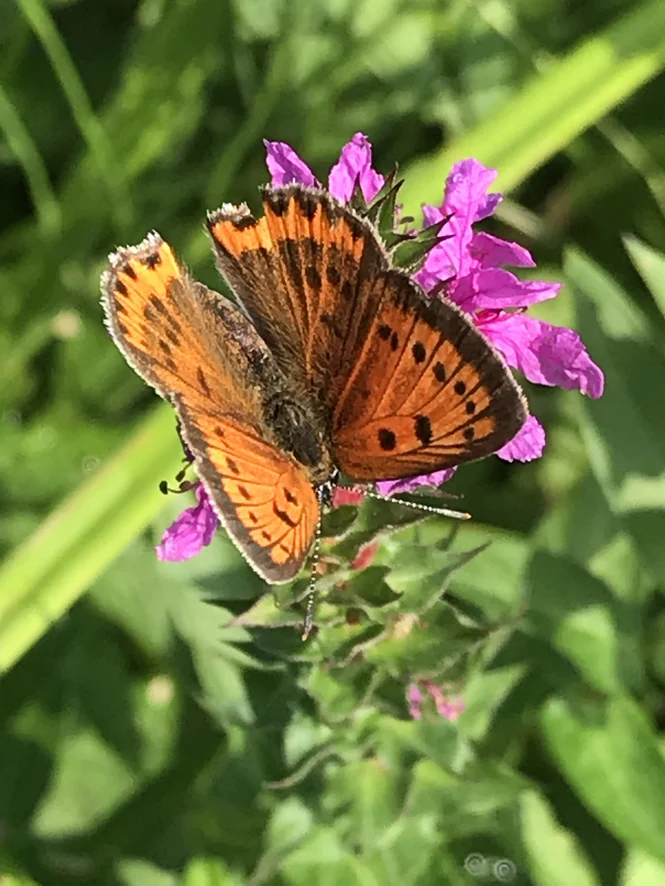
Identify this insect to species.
Lycaena dispar
